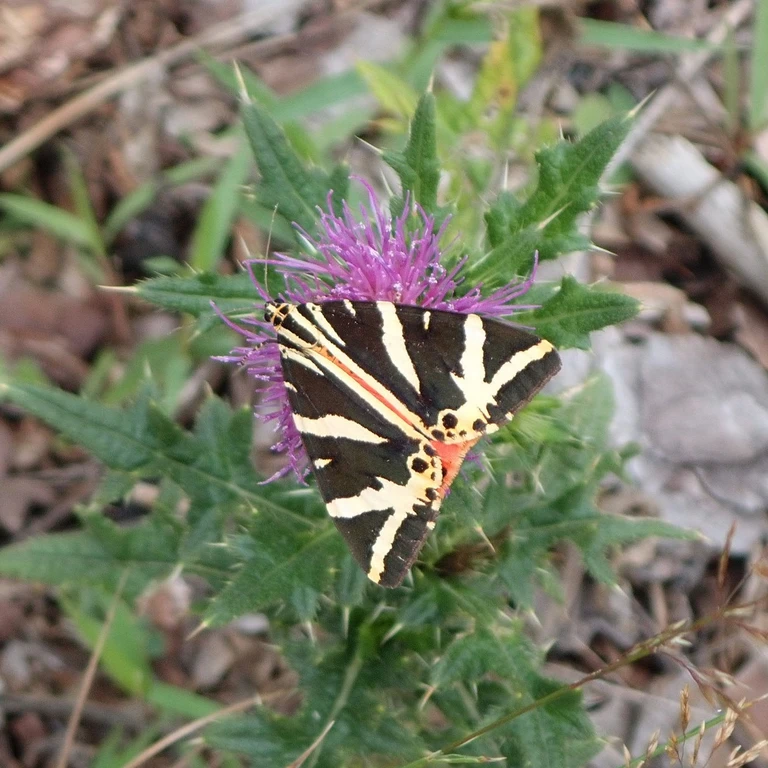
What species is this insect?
Euplagia quadripunctaria
